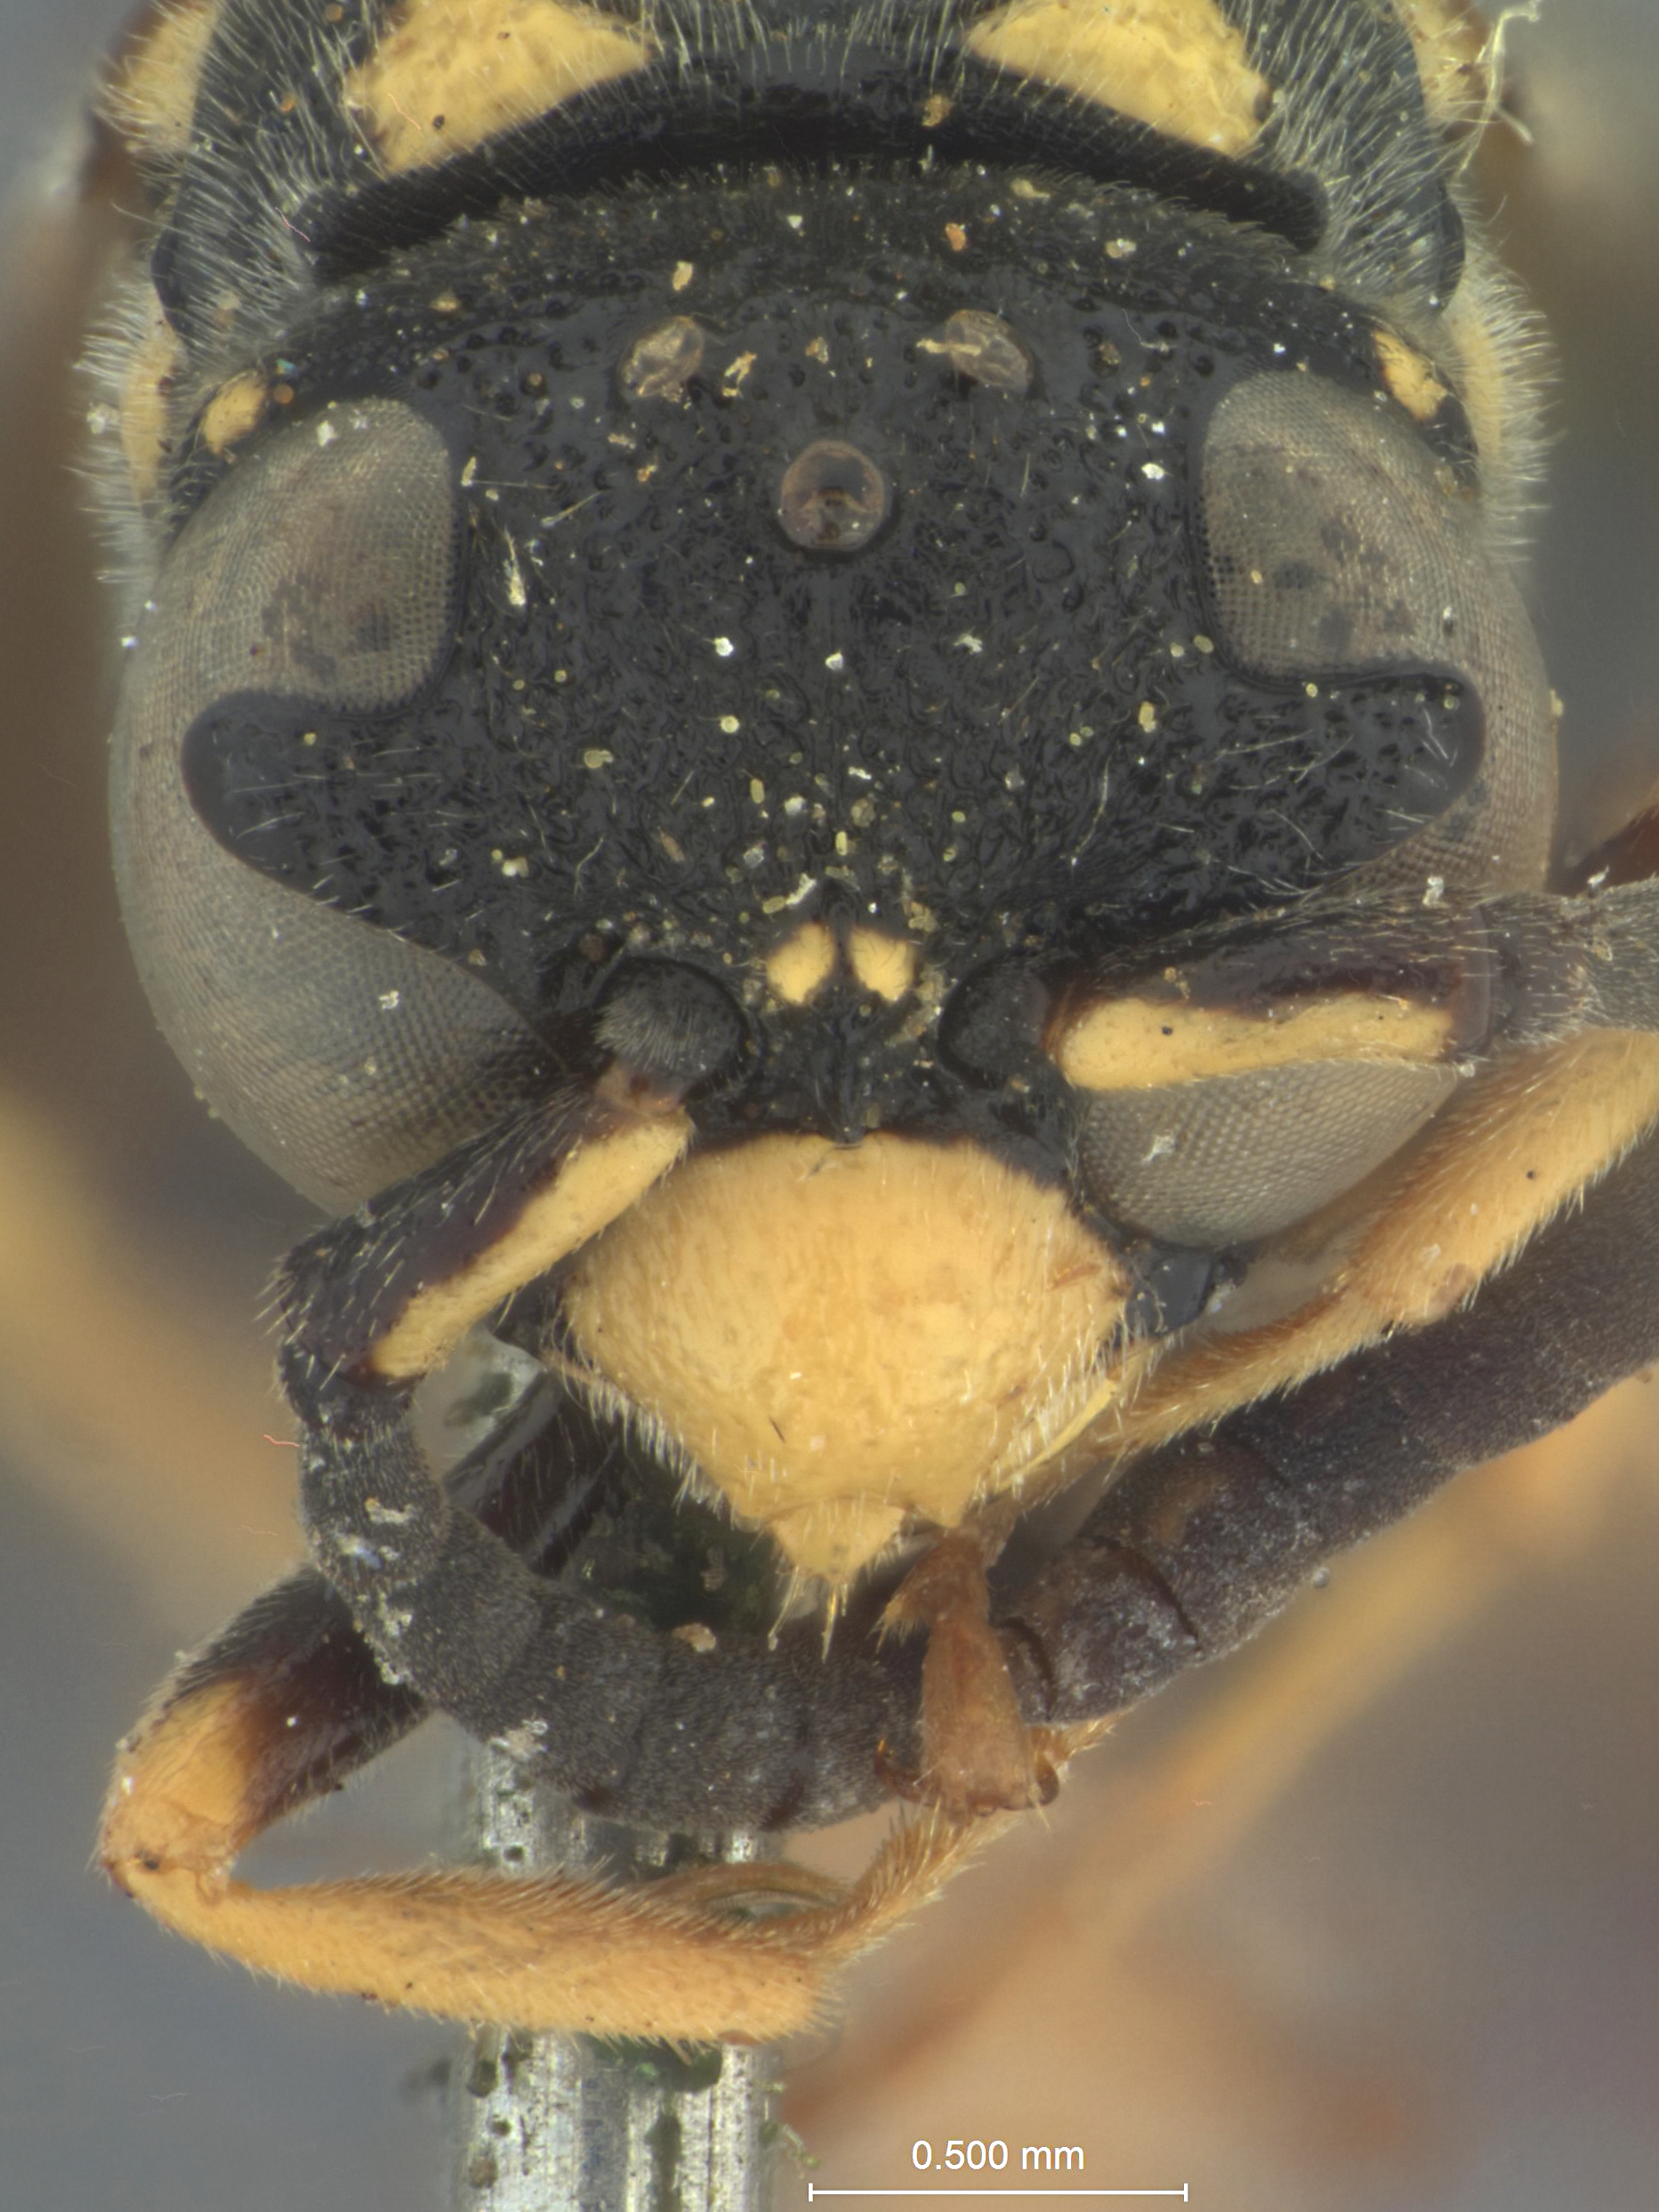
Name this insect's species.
Nortonia nevadaensis
